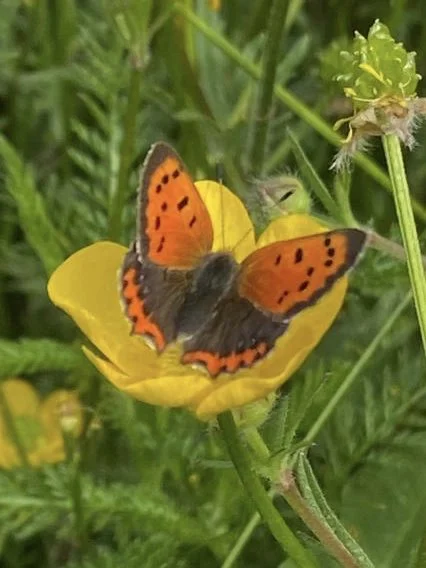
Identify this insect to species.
Lycaena phlaeas
